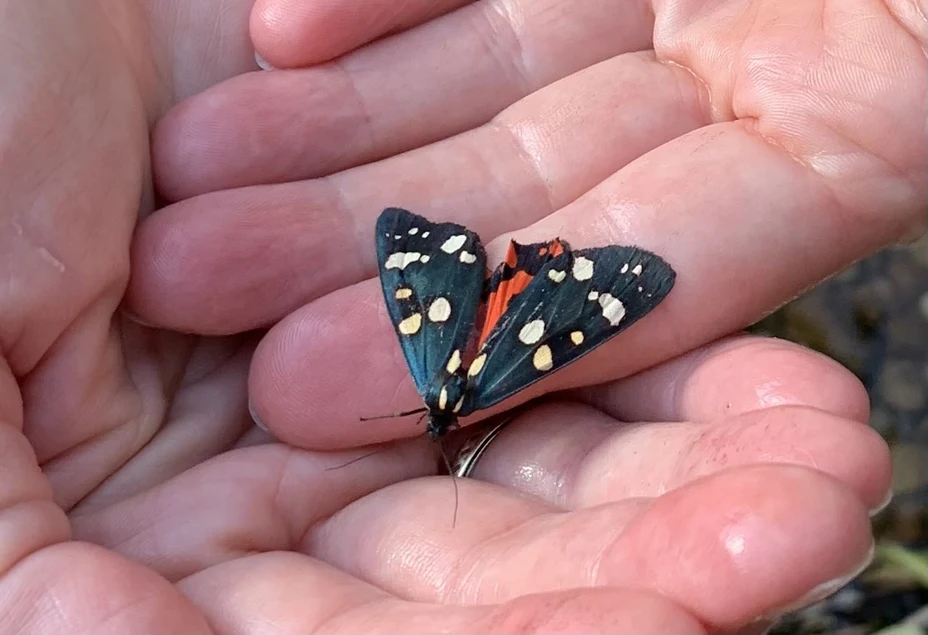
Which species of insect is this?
Callimorpha dominula
